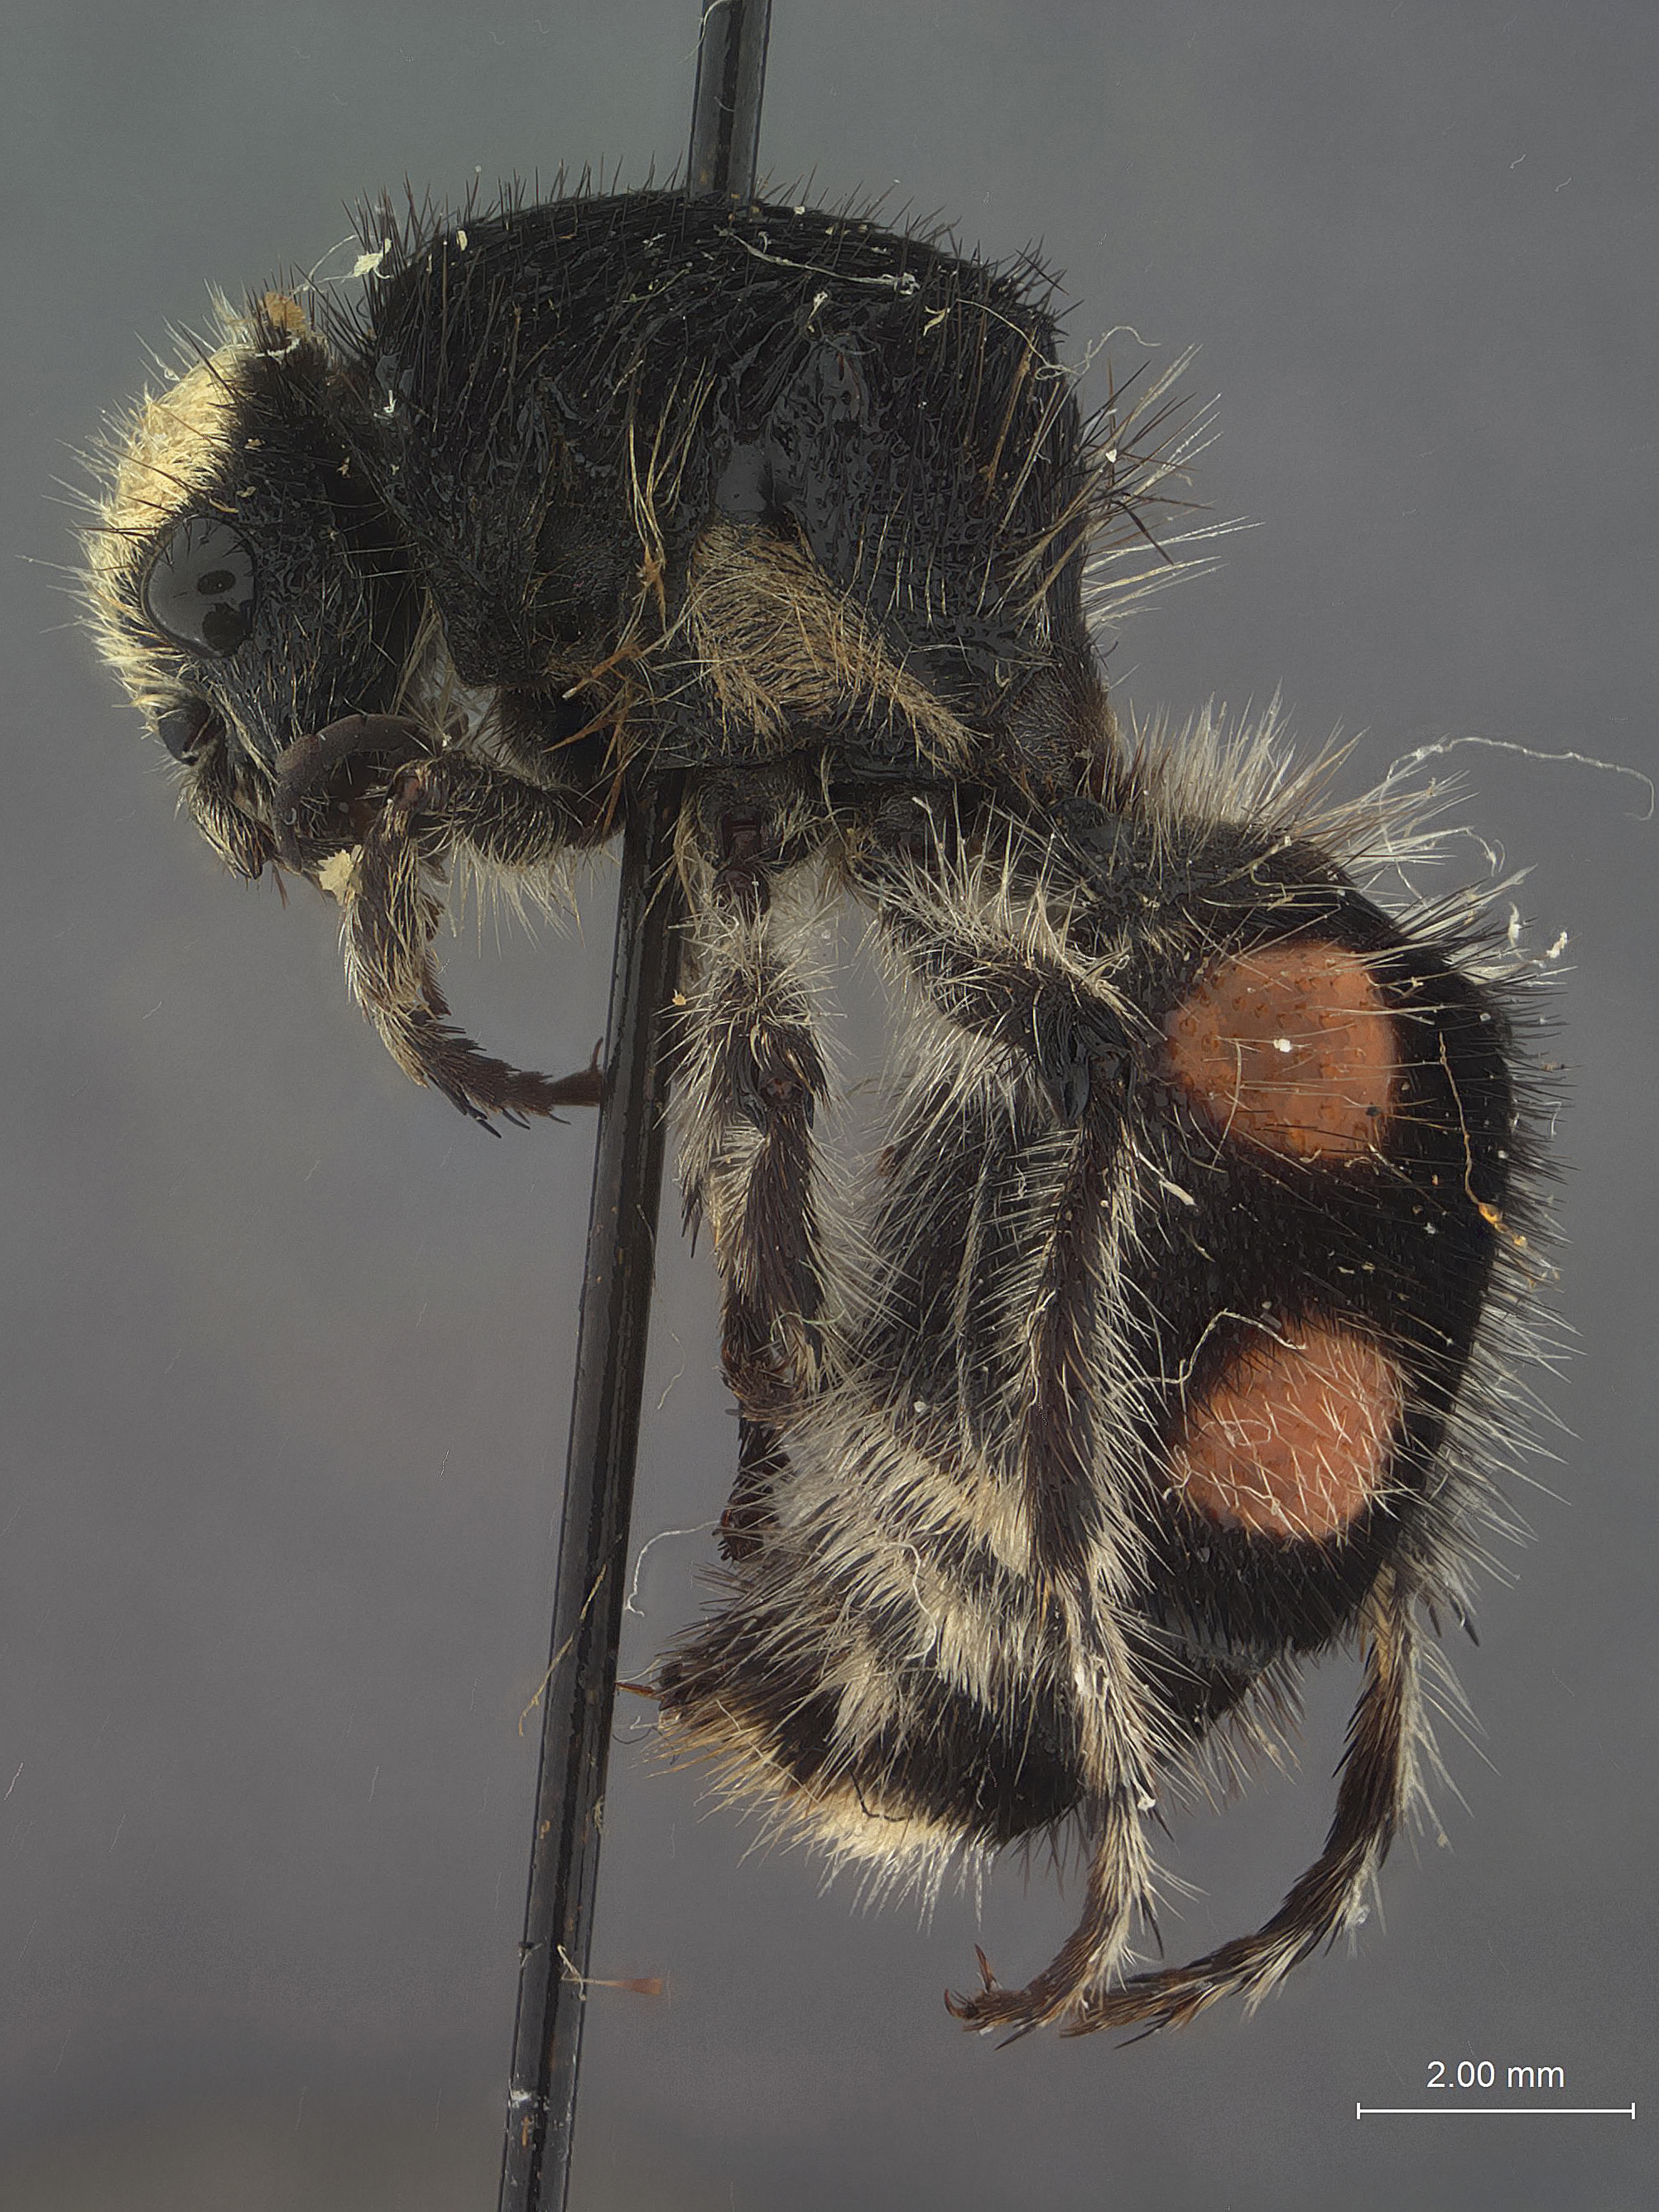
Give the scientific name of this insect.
Sphaerophthalma salaverensis
